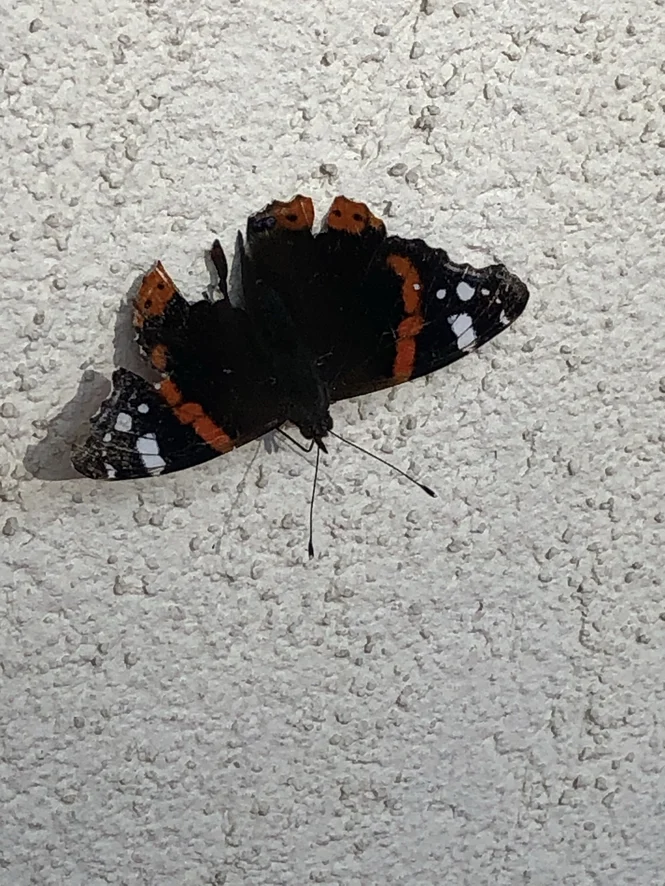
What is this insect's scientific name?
Vanessa atalanta
